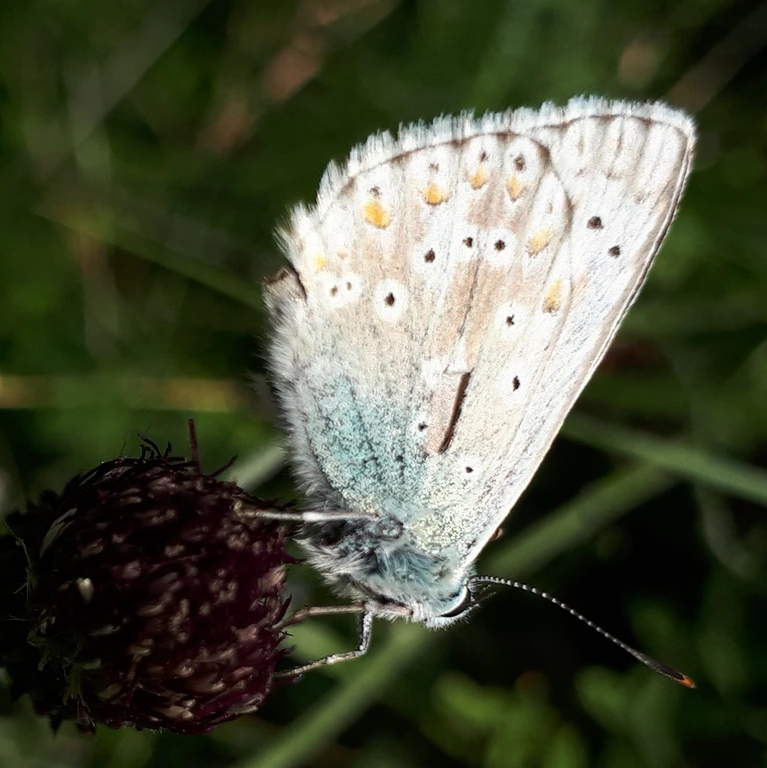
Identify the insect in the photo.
Lysandra coridon
